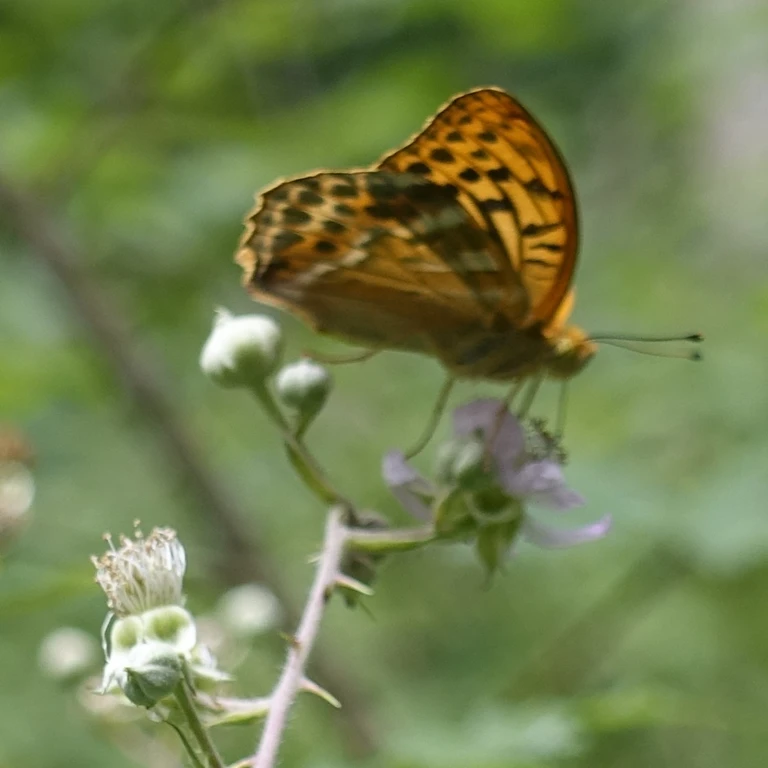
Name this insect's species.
Argynnis paphia
